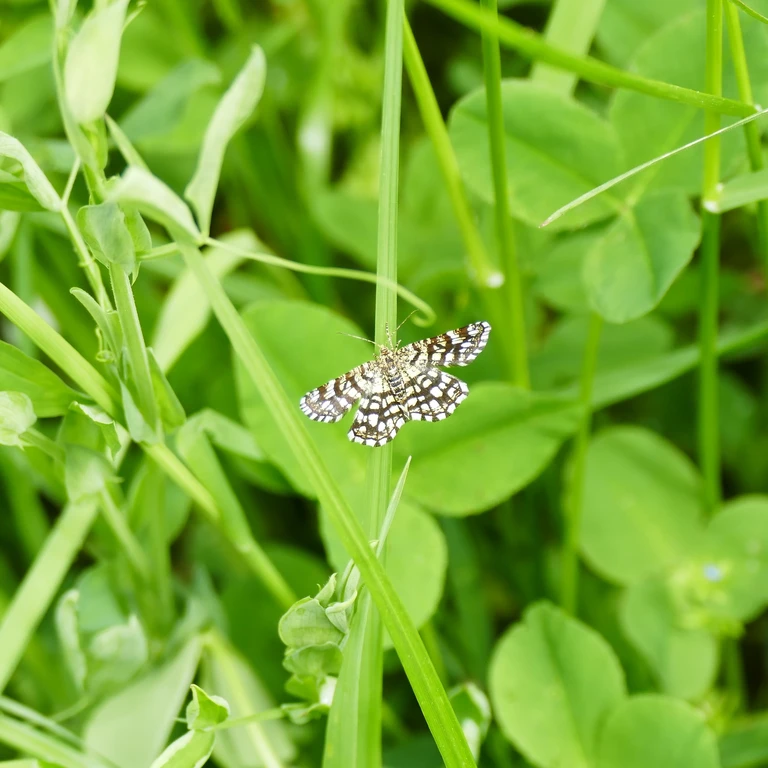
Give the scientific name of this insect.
Chiasmia clathrata
